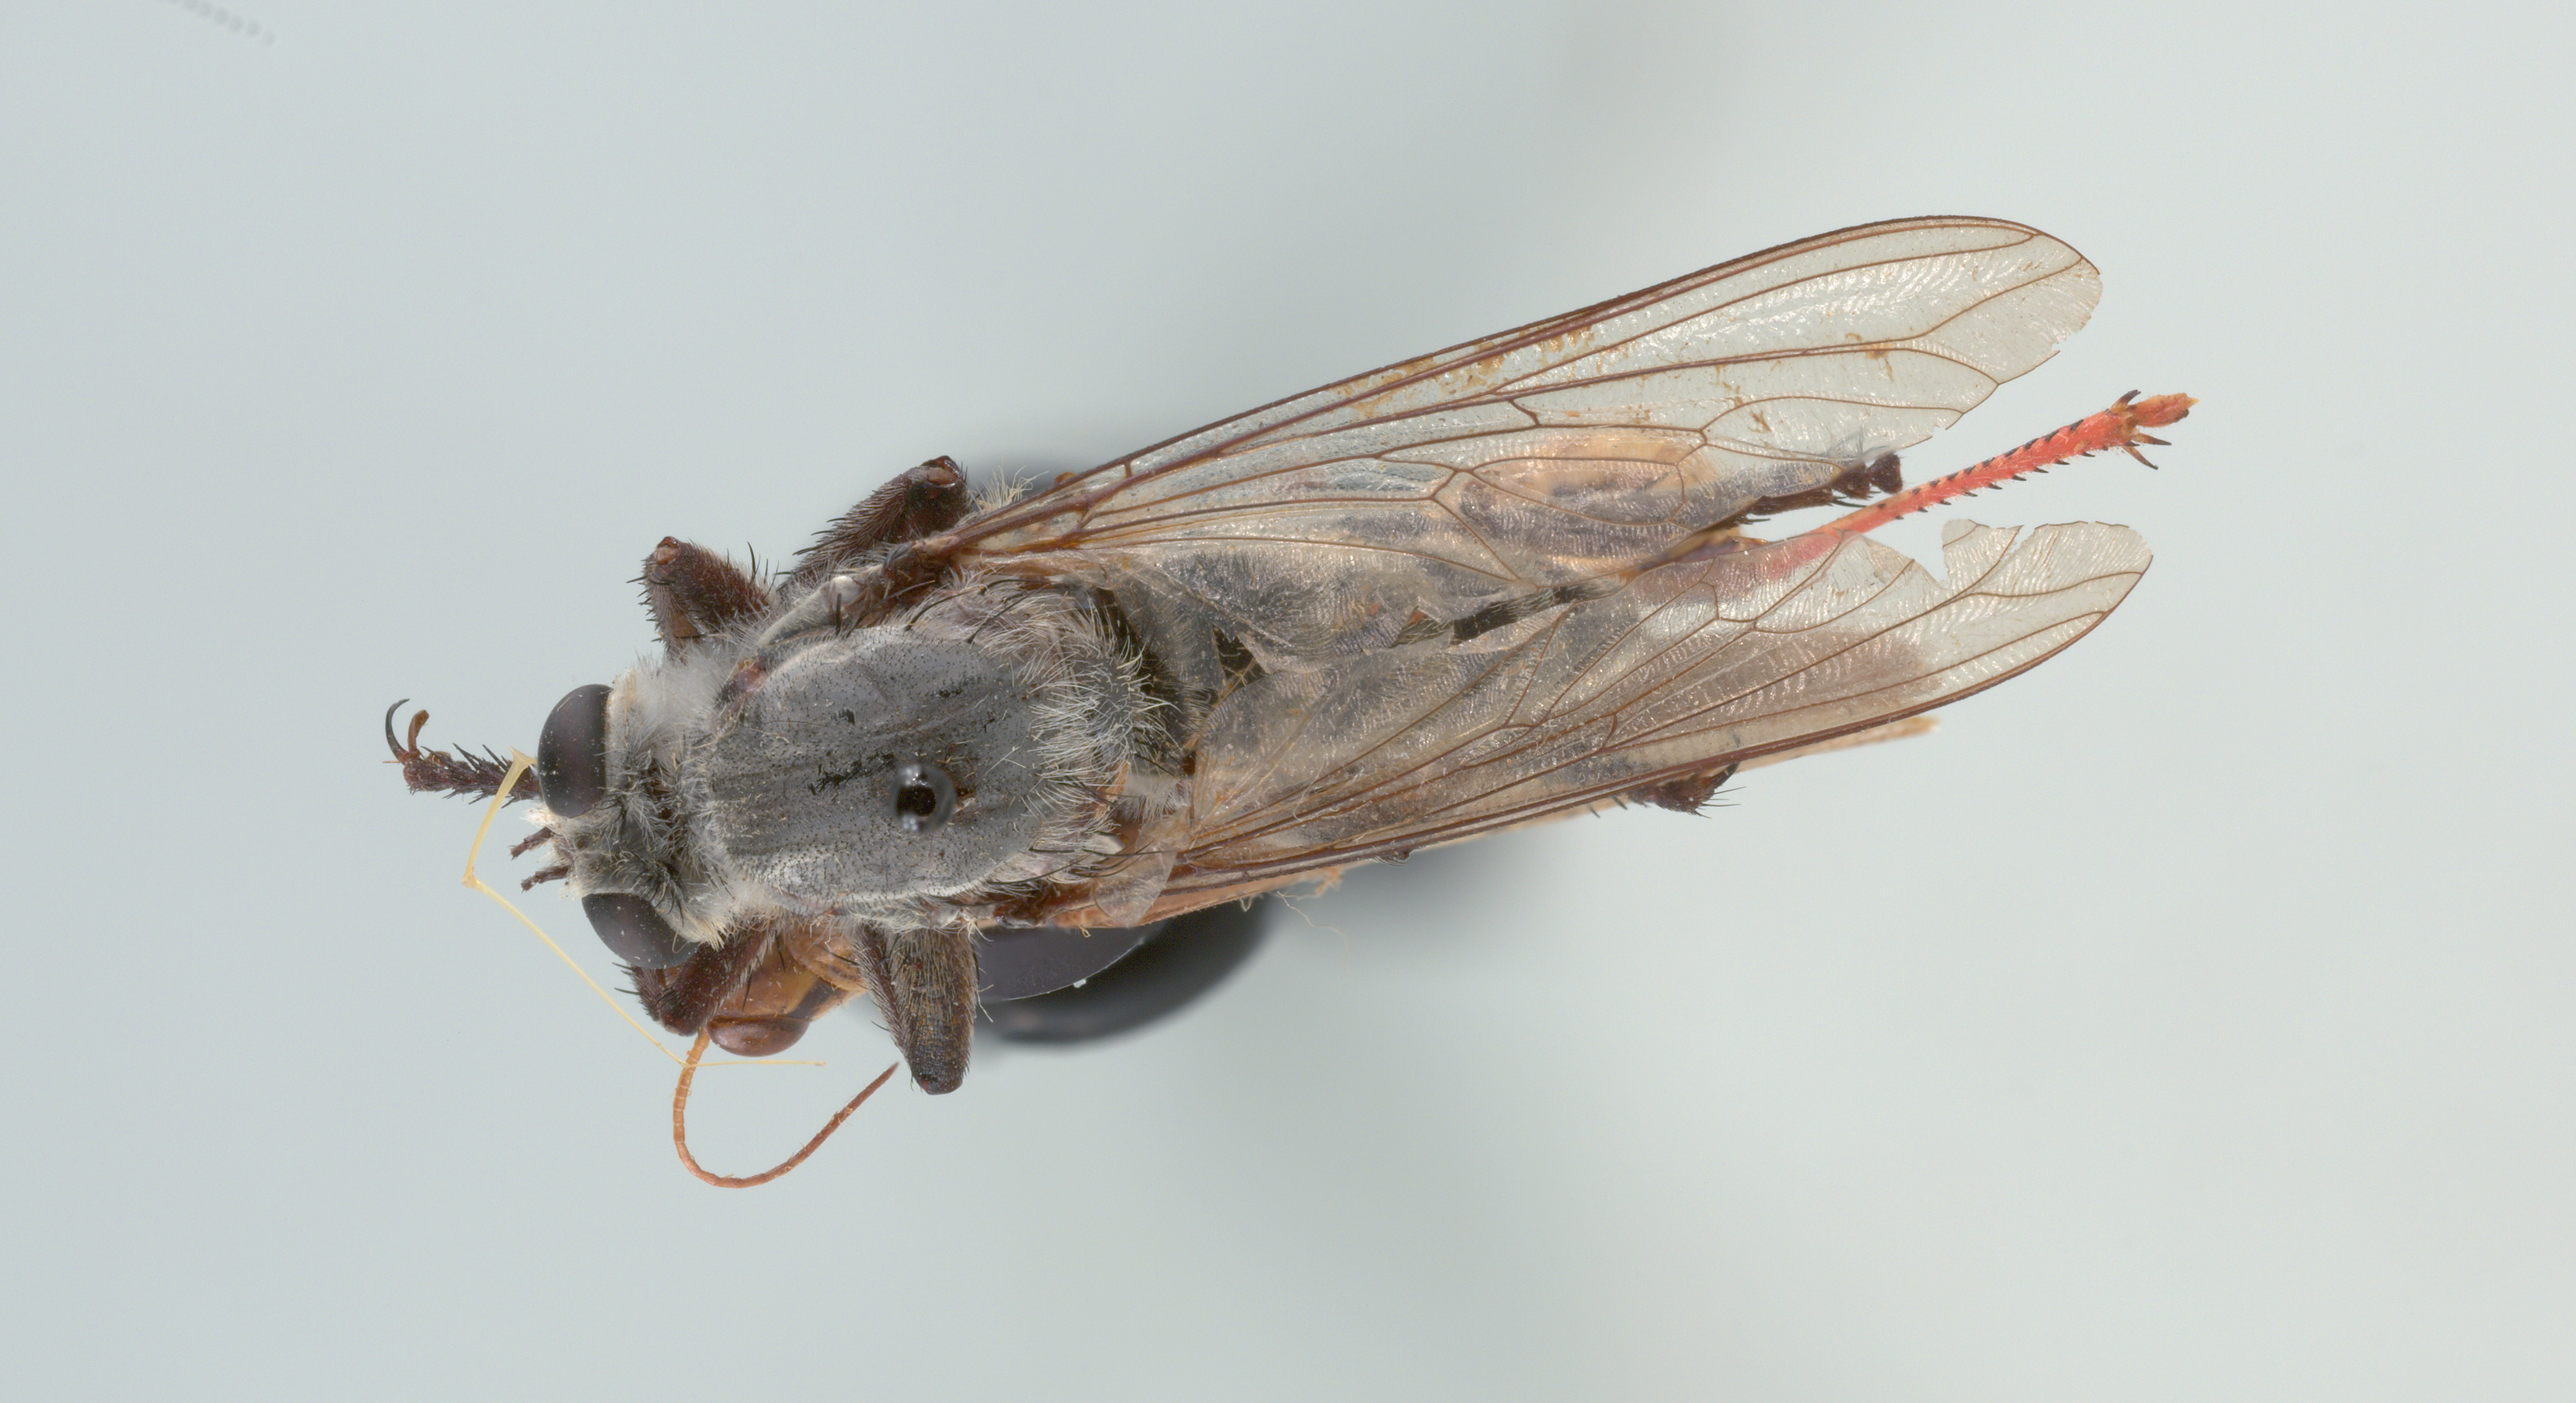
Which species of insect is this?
Promachus princeps
